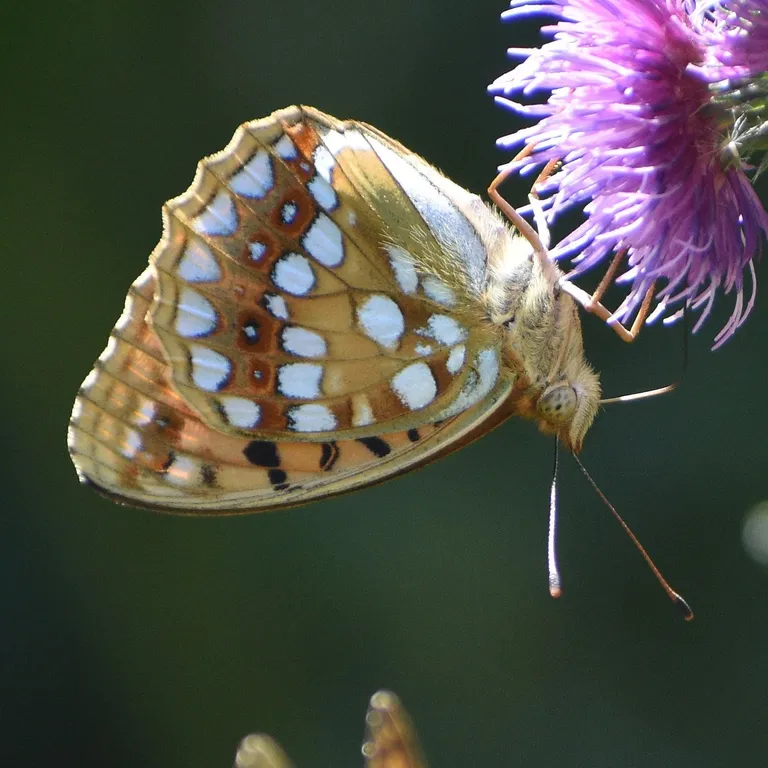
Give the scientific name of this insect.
Fabriciana adippe
